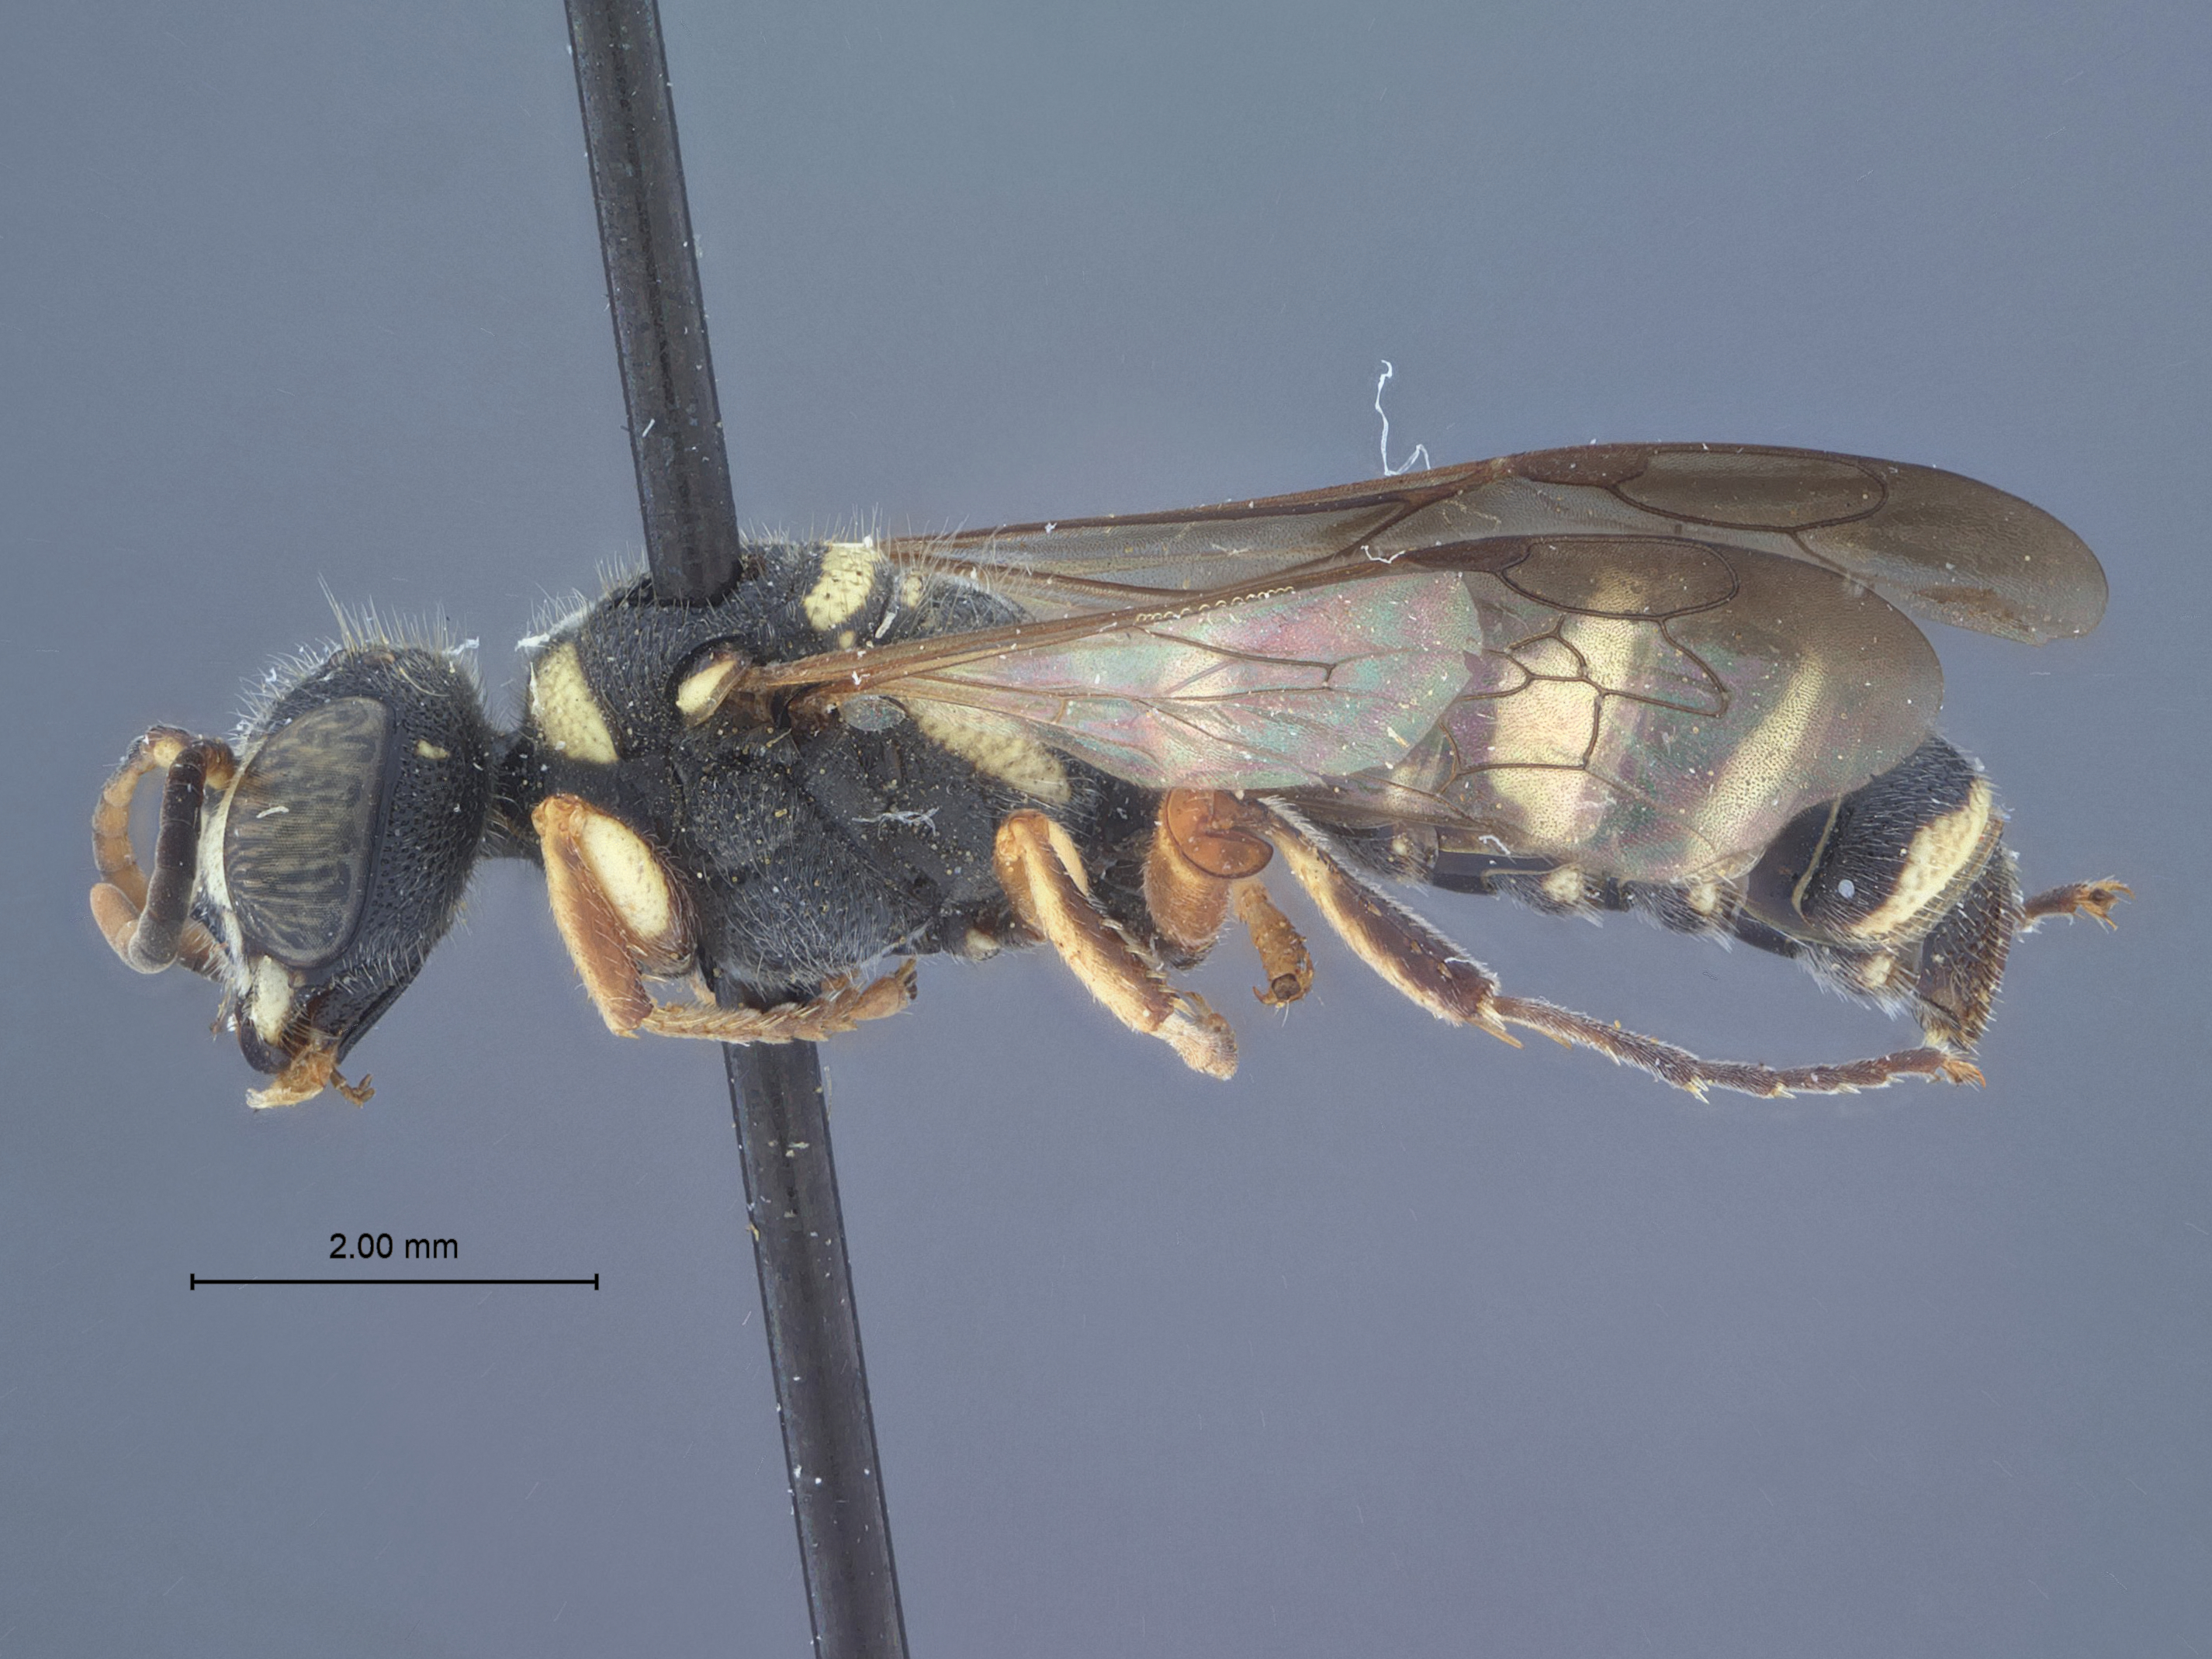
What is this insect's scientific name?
Cerceris albida
